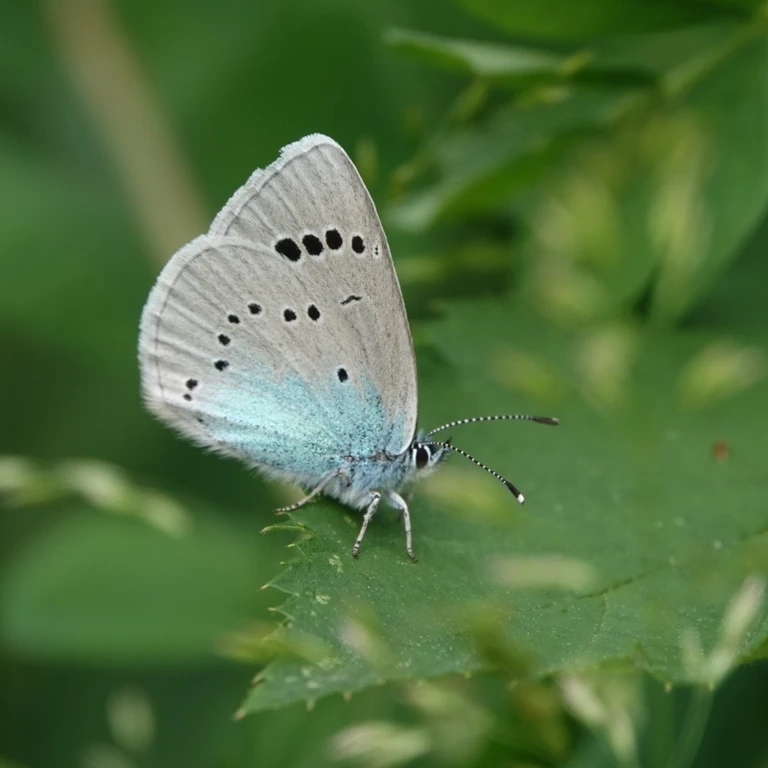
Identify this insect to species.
Glaucopsyche alexis
